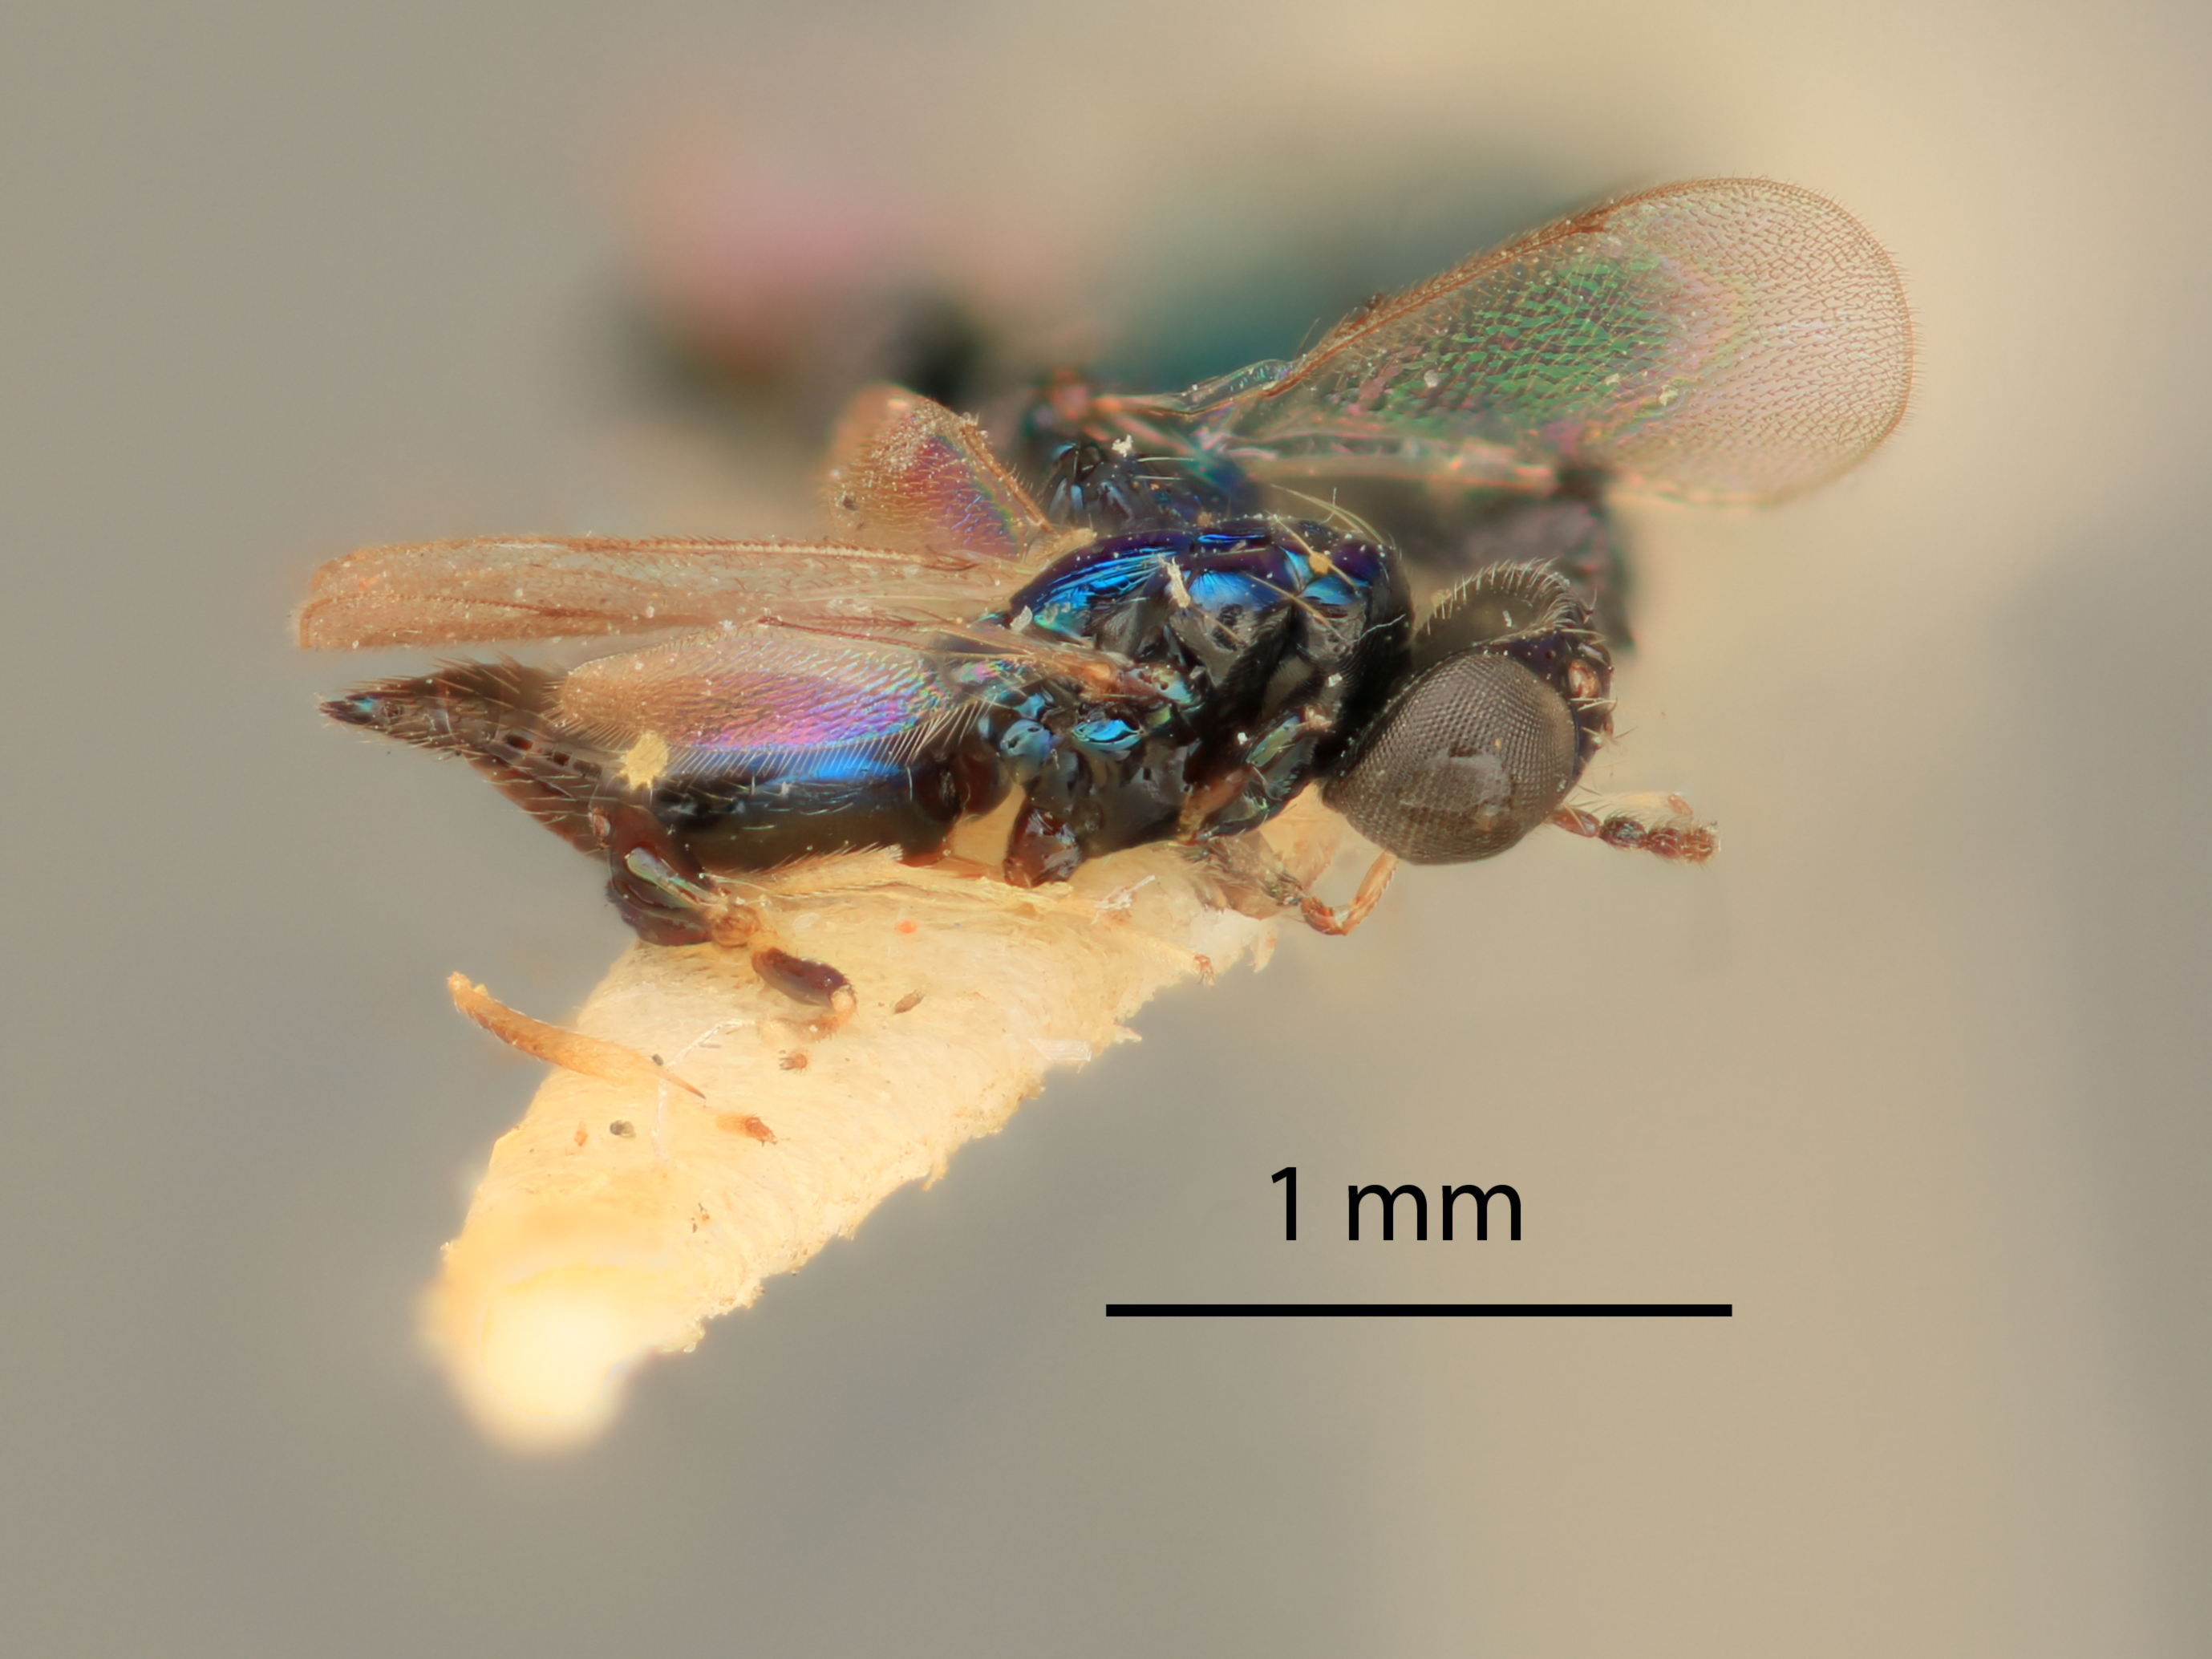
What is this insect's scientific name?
Pseudacrias carinatiscutum
